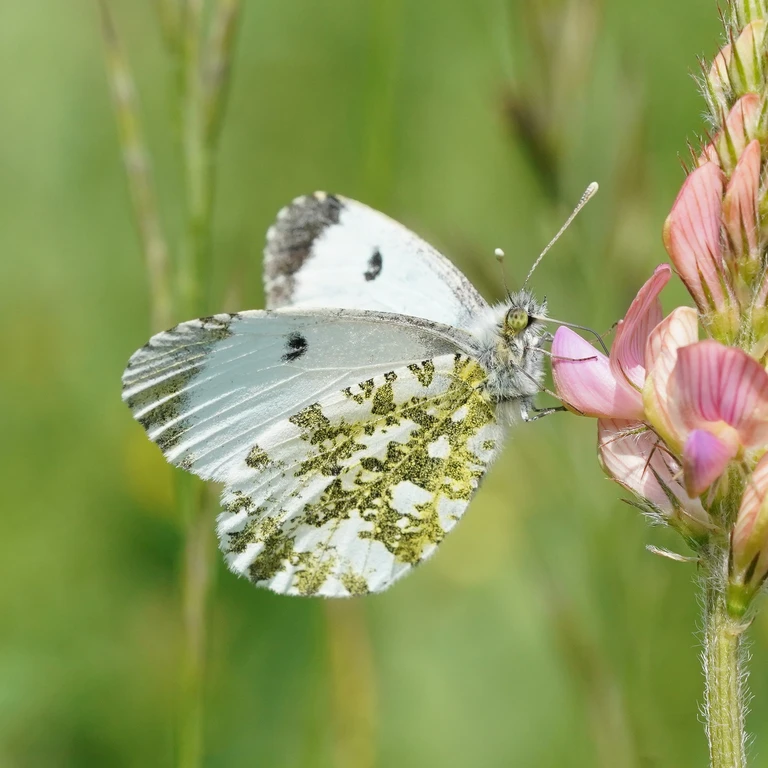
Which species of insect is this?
Anthocharis cardamines
